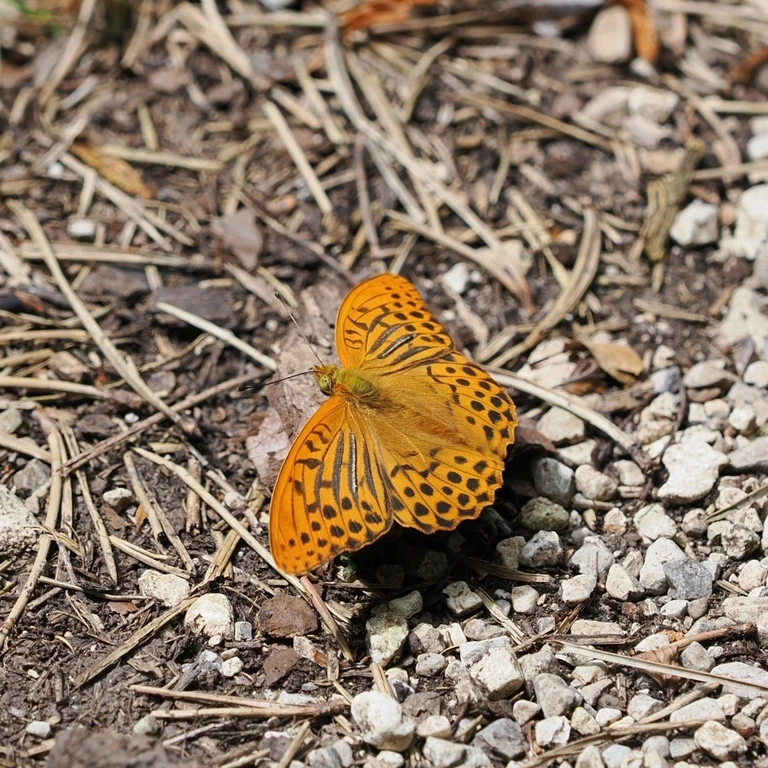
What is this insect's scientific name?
Argynnis paphia
